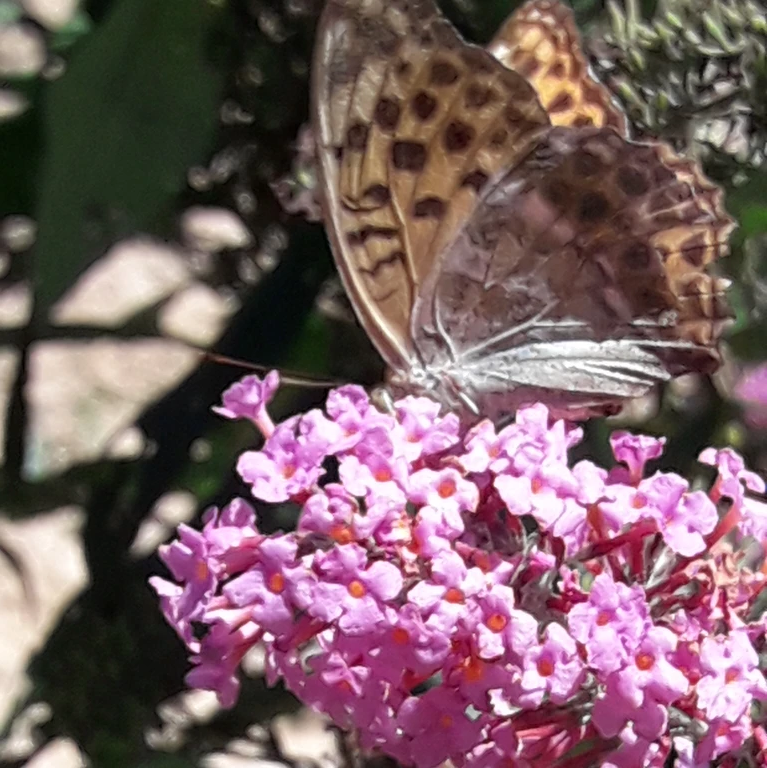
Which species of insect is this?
Argynnis paphia
